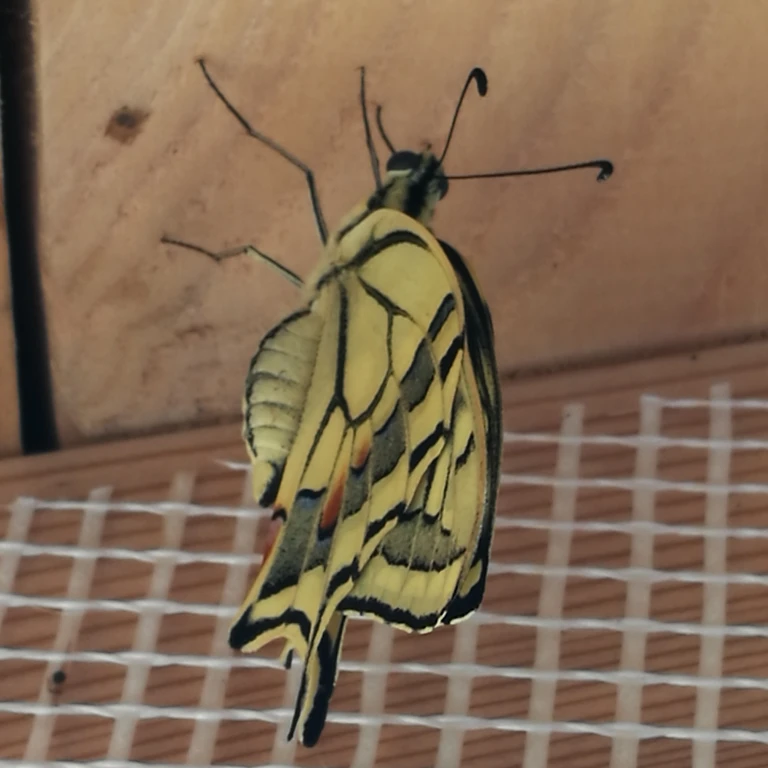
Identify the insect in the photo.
Papilio machaon
